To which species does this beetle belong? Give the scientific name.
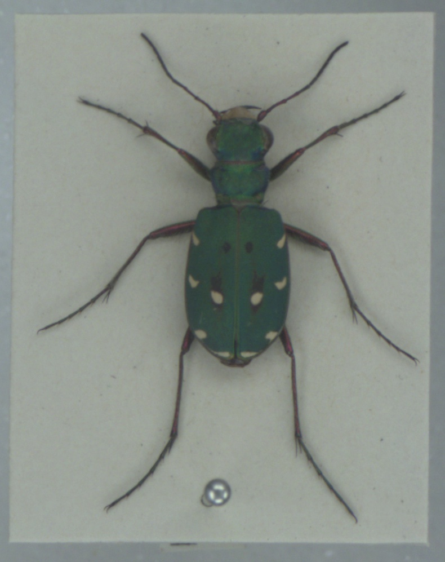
Cicindela campestris
